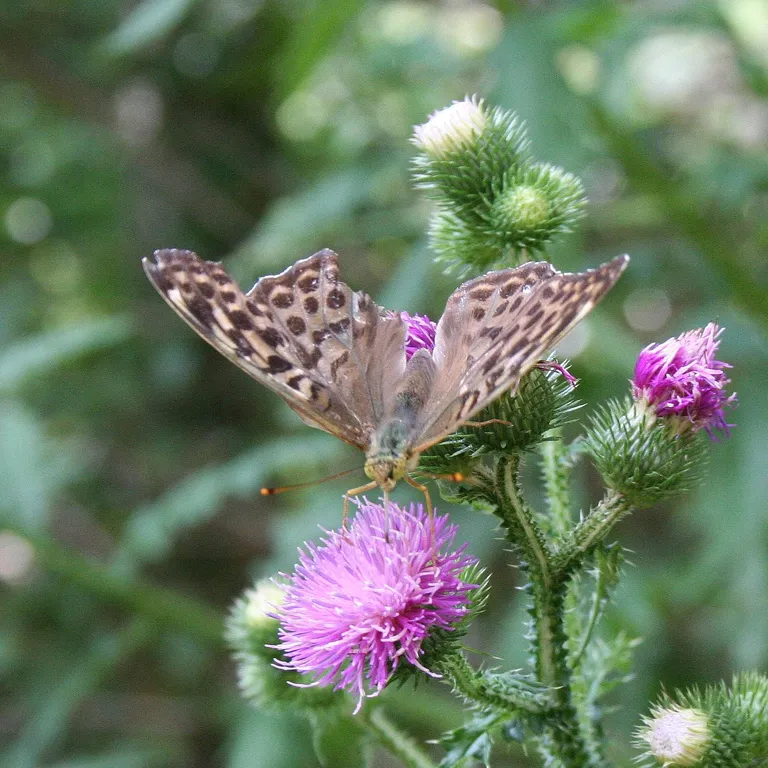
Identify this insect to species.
Argynnis paphia
